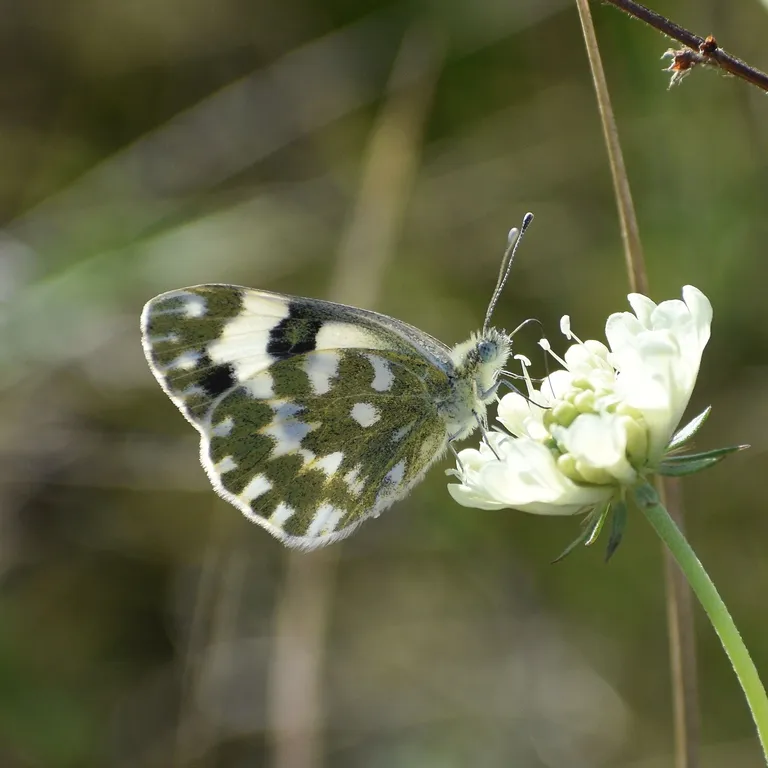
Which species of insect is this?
Pontia edusa
